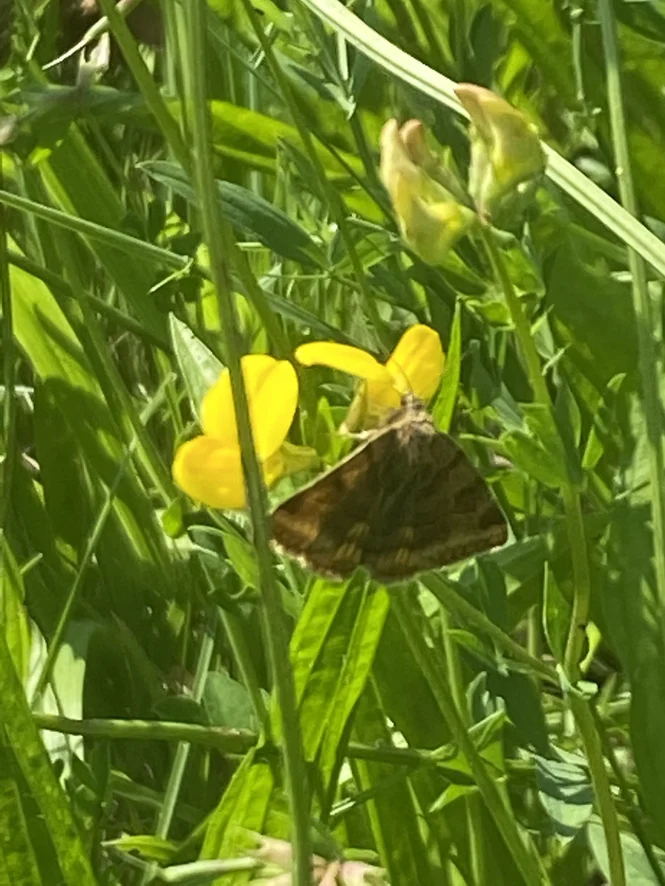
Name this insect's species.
Euclidia glyphica
